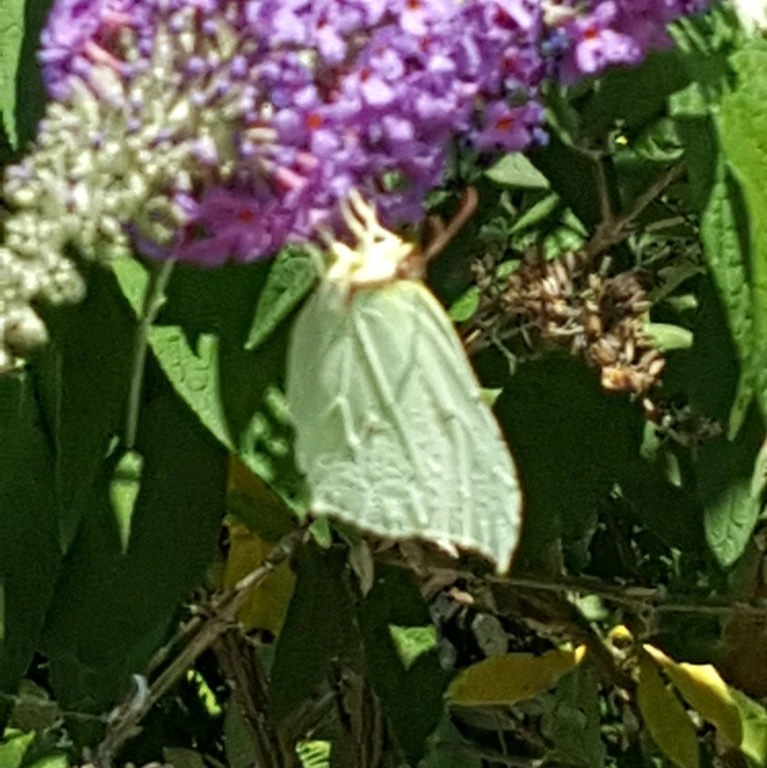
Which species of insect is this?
Gonepteryx rhamni
